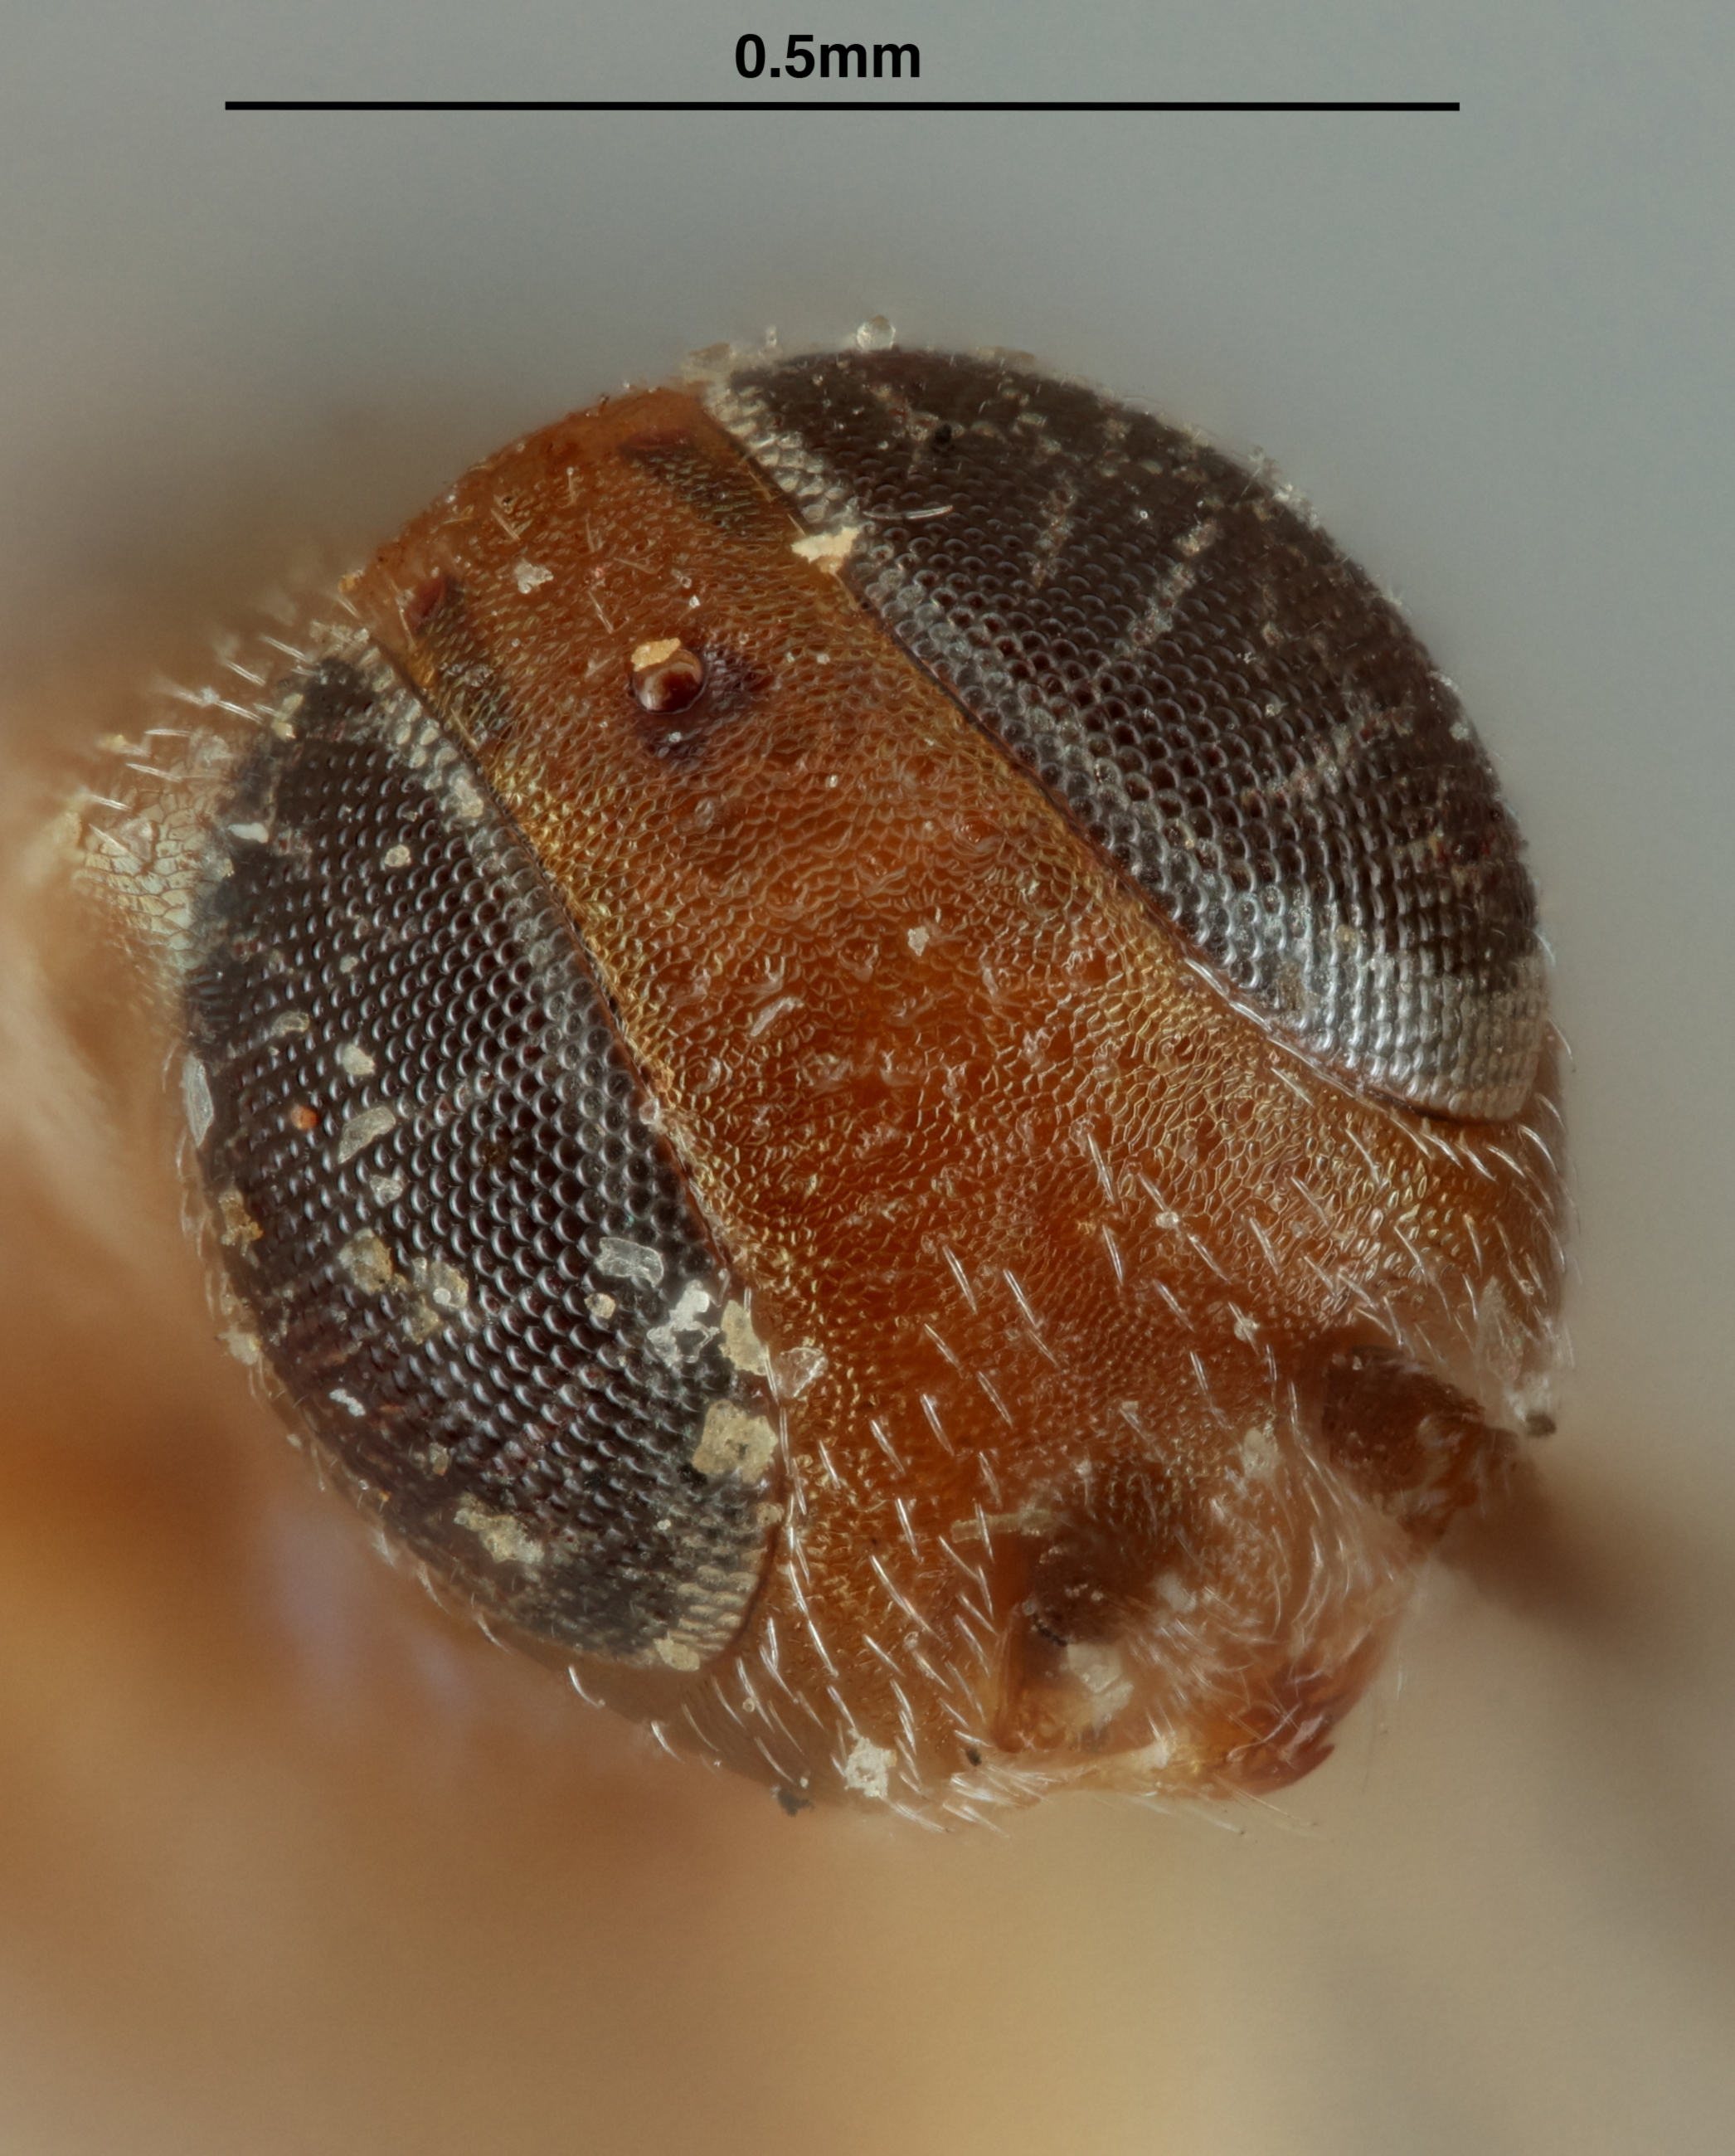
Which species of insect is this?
Homalotylus hyperaspidis
